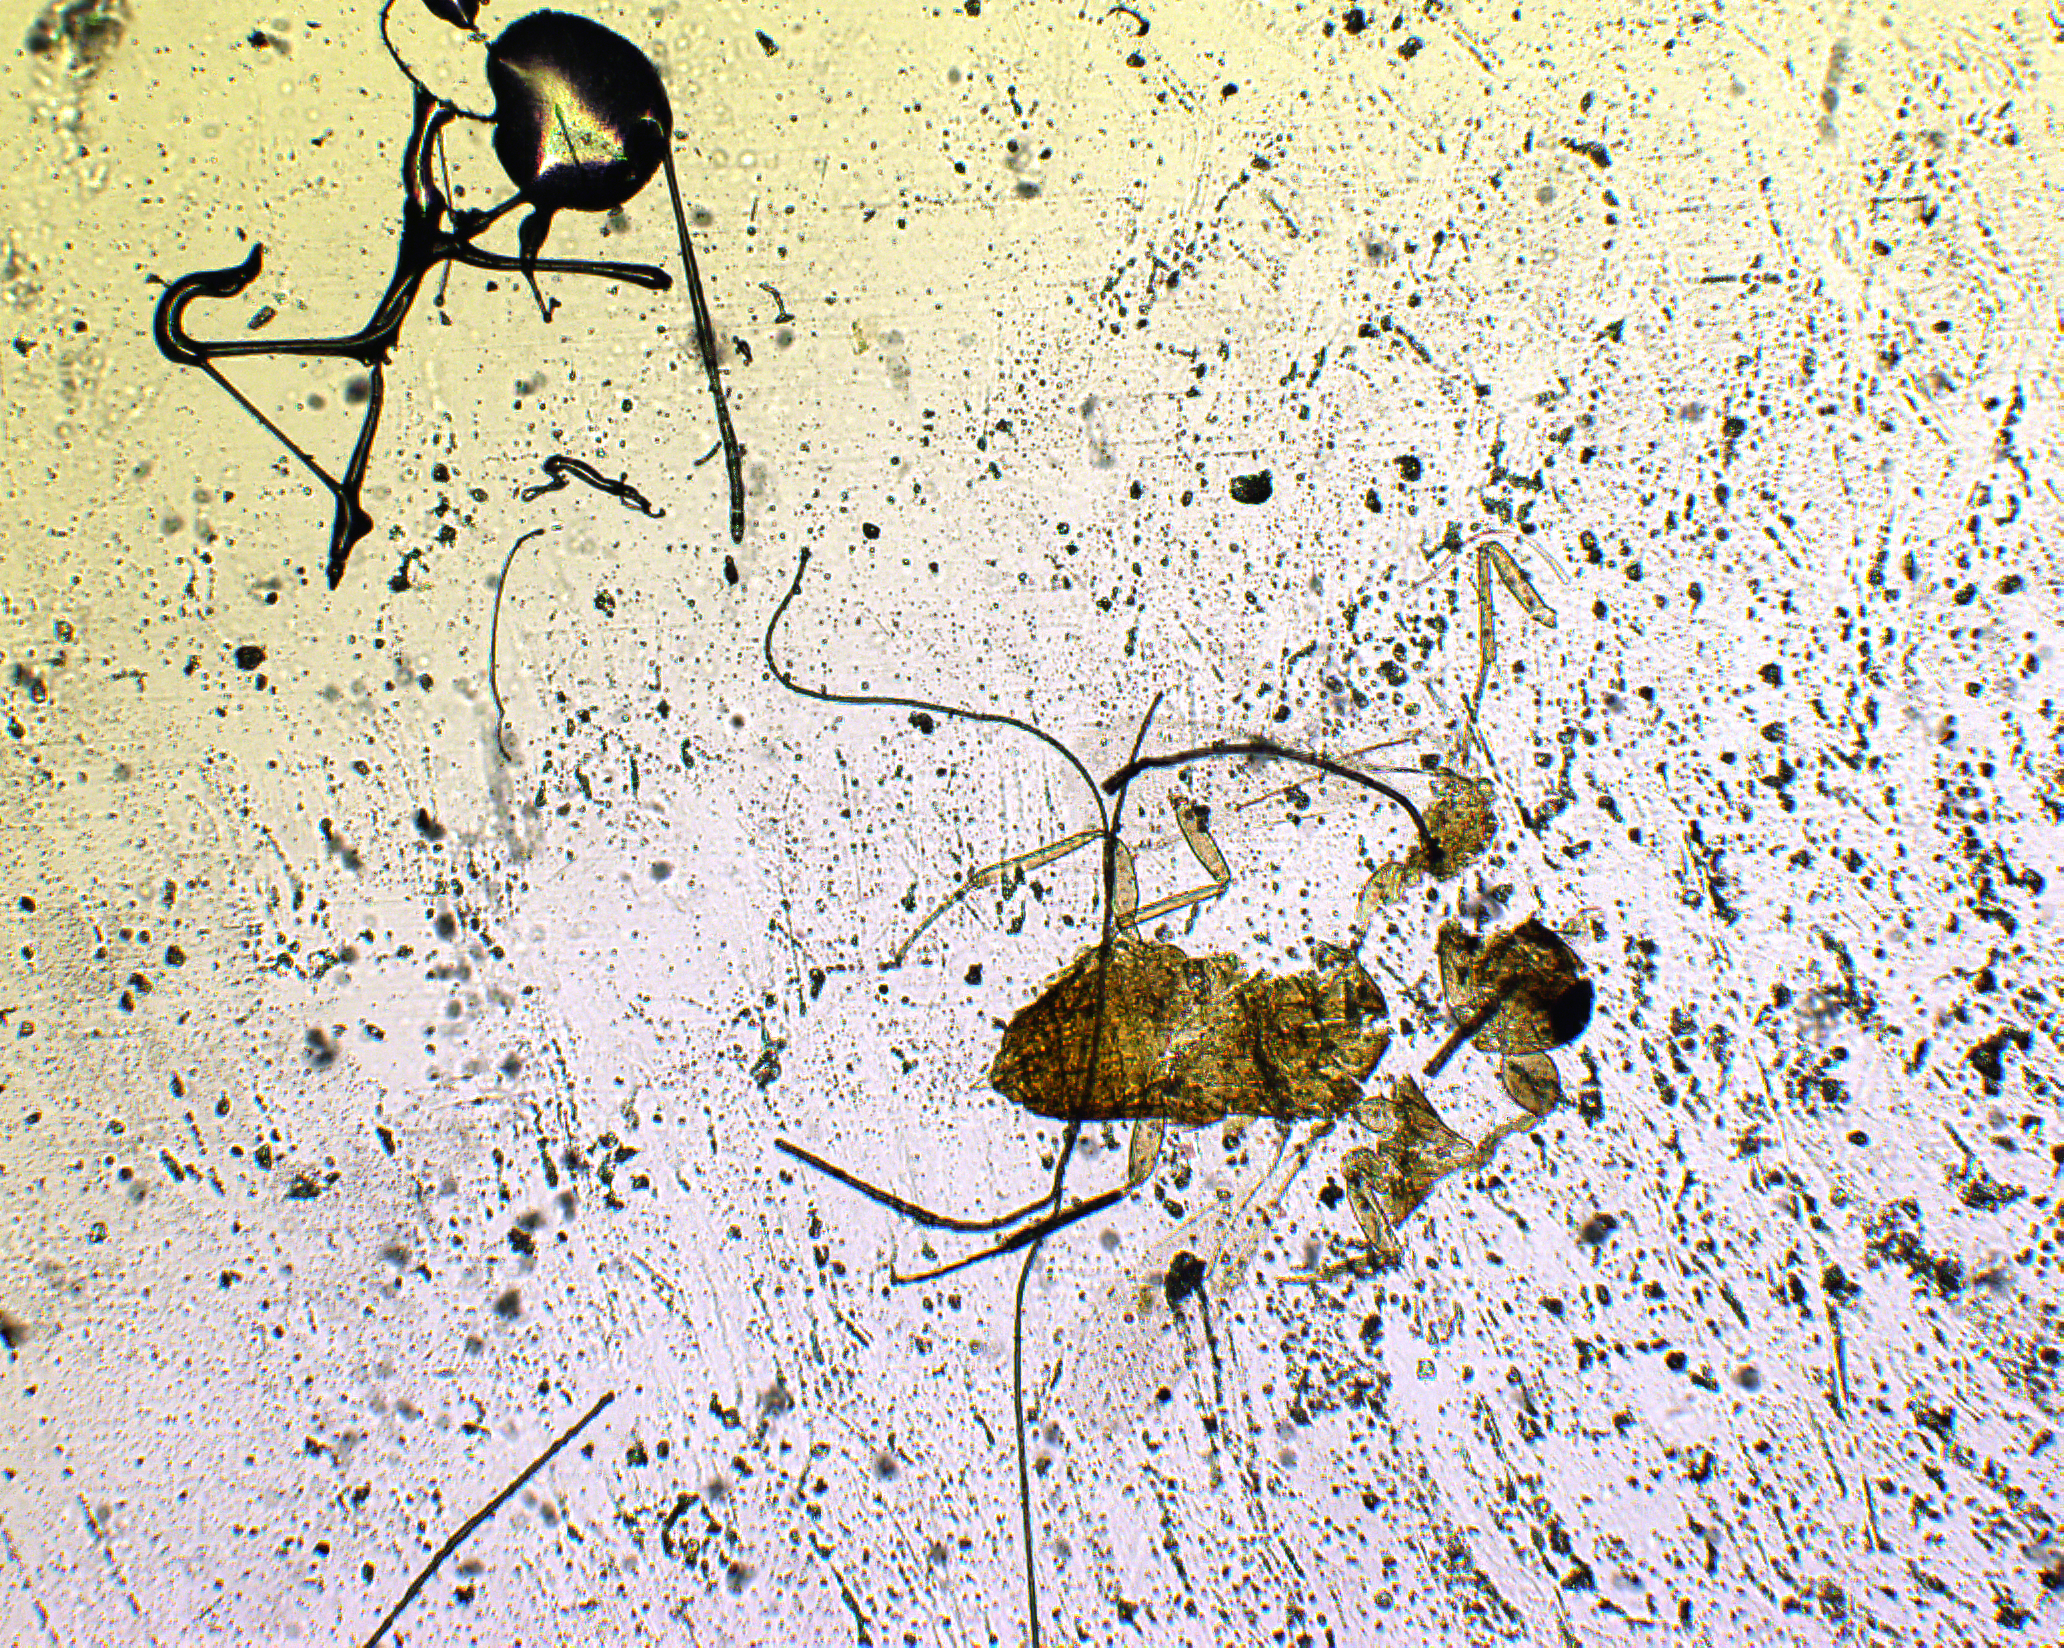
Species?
Tumidiscapus flavus
